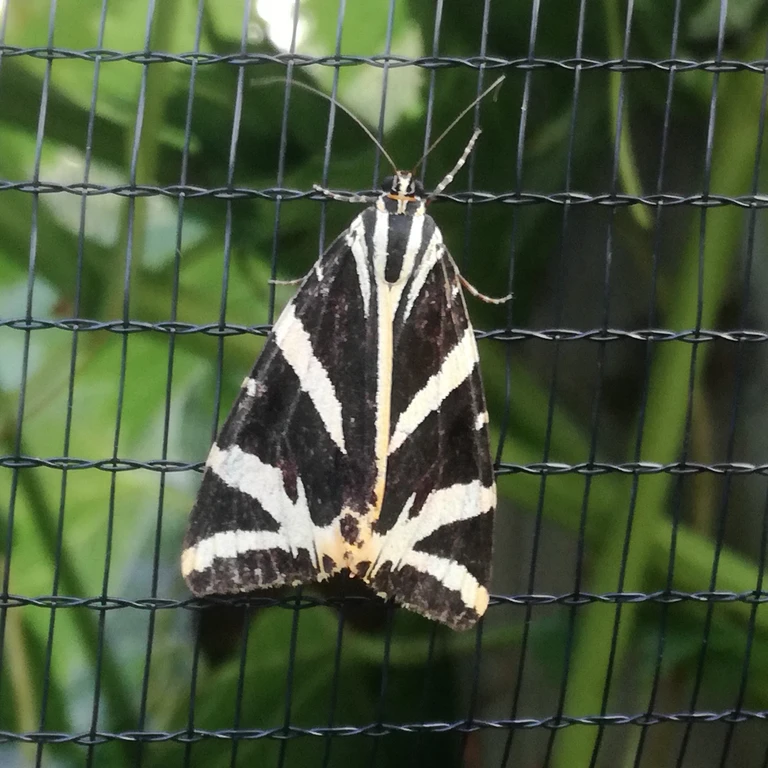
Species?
Euplagia quadripunctaria
